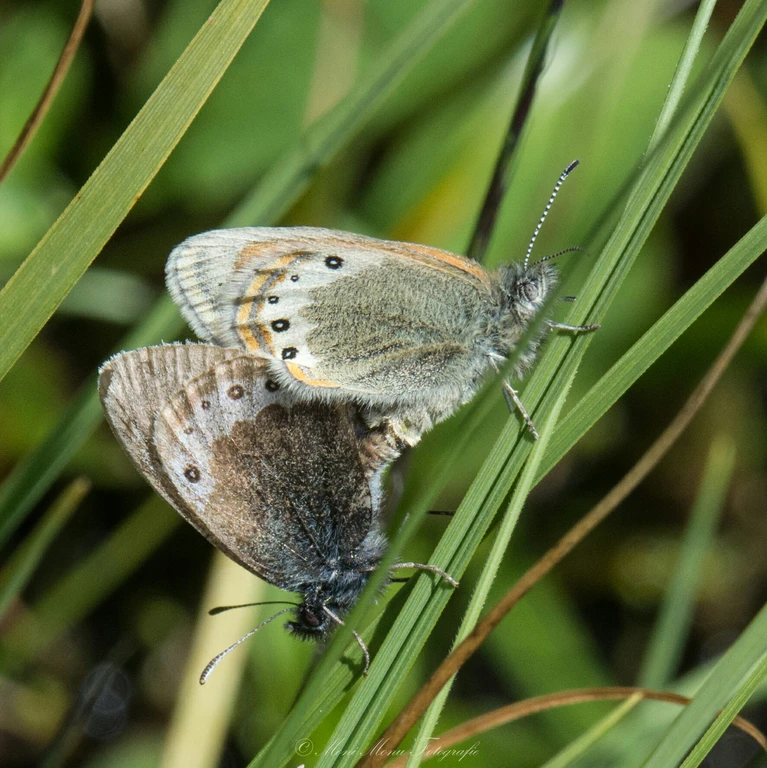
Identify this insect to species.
Coenonympha gardetta
